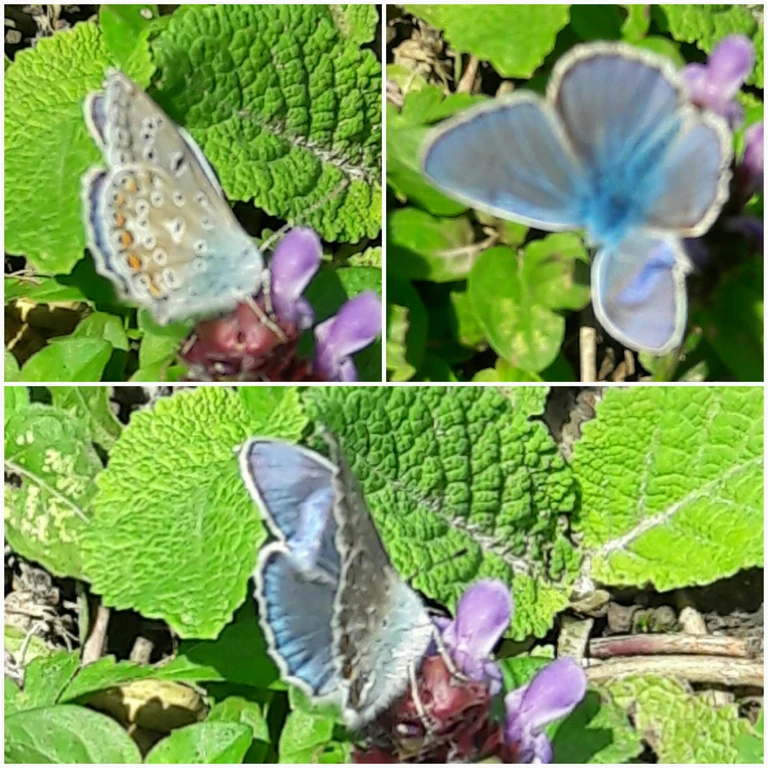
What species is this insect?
Polyommatus icarus
